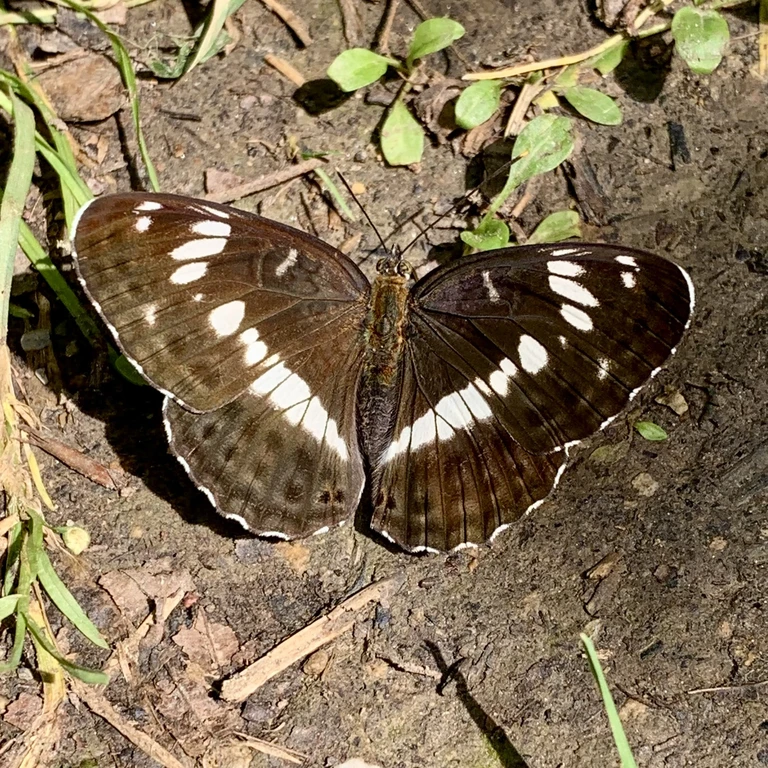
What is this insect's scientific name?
Limenitis camilla (also Ladoga camilla)
